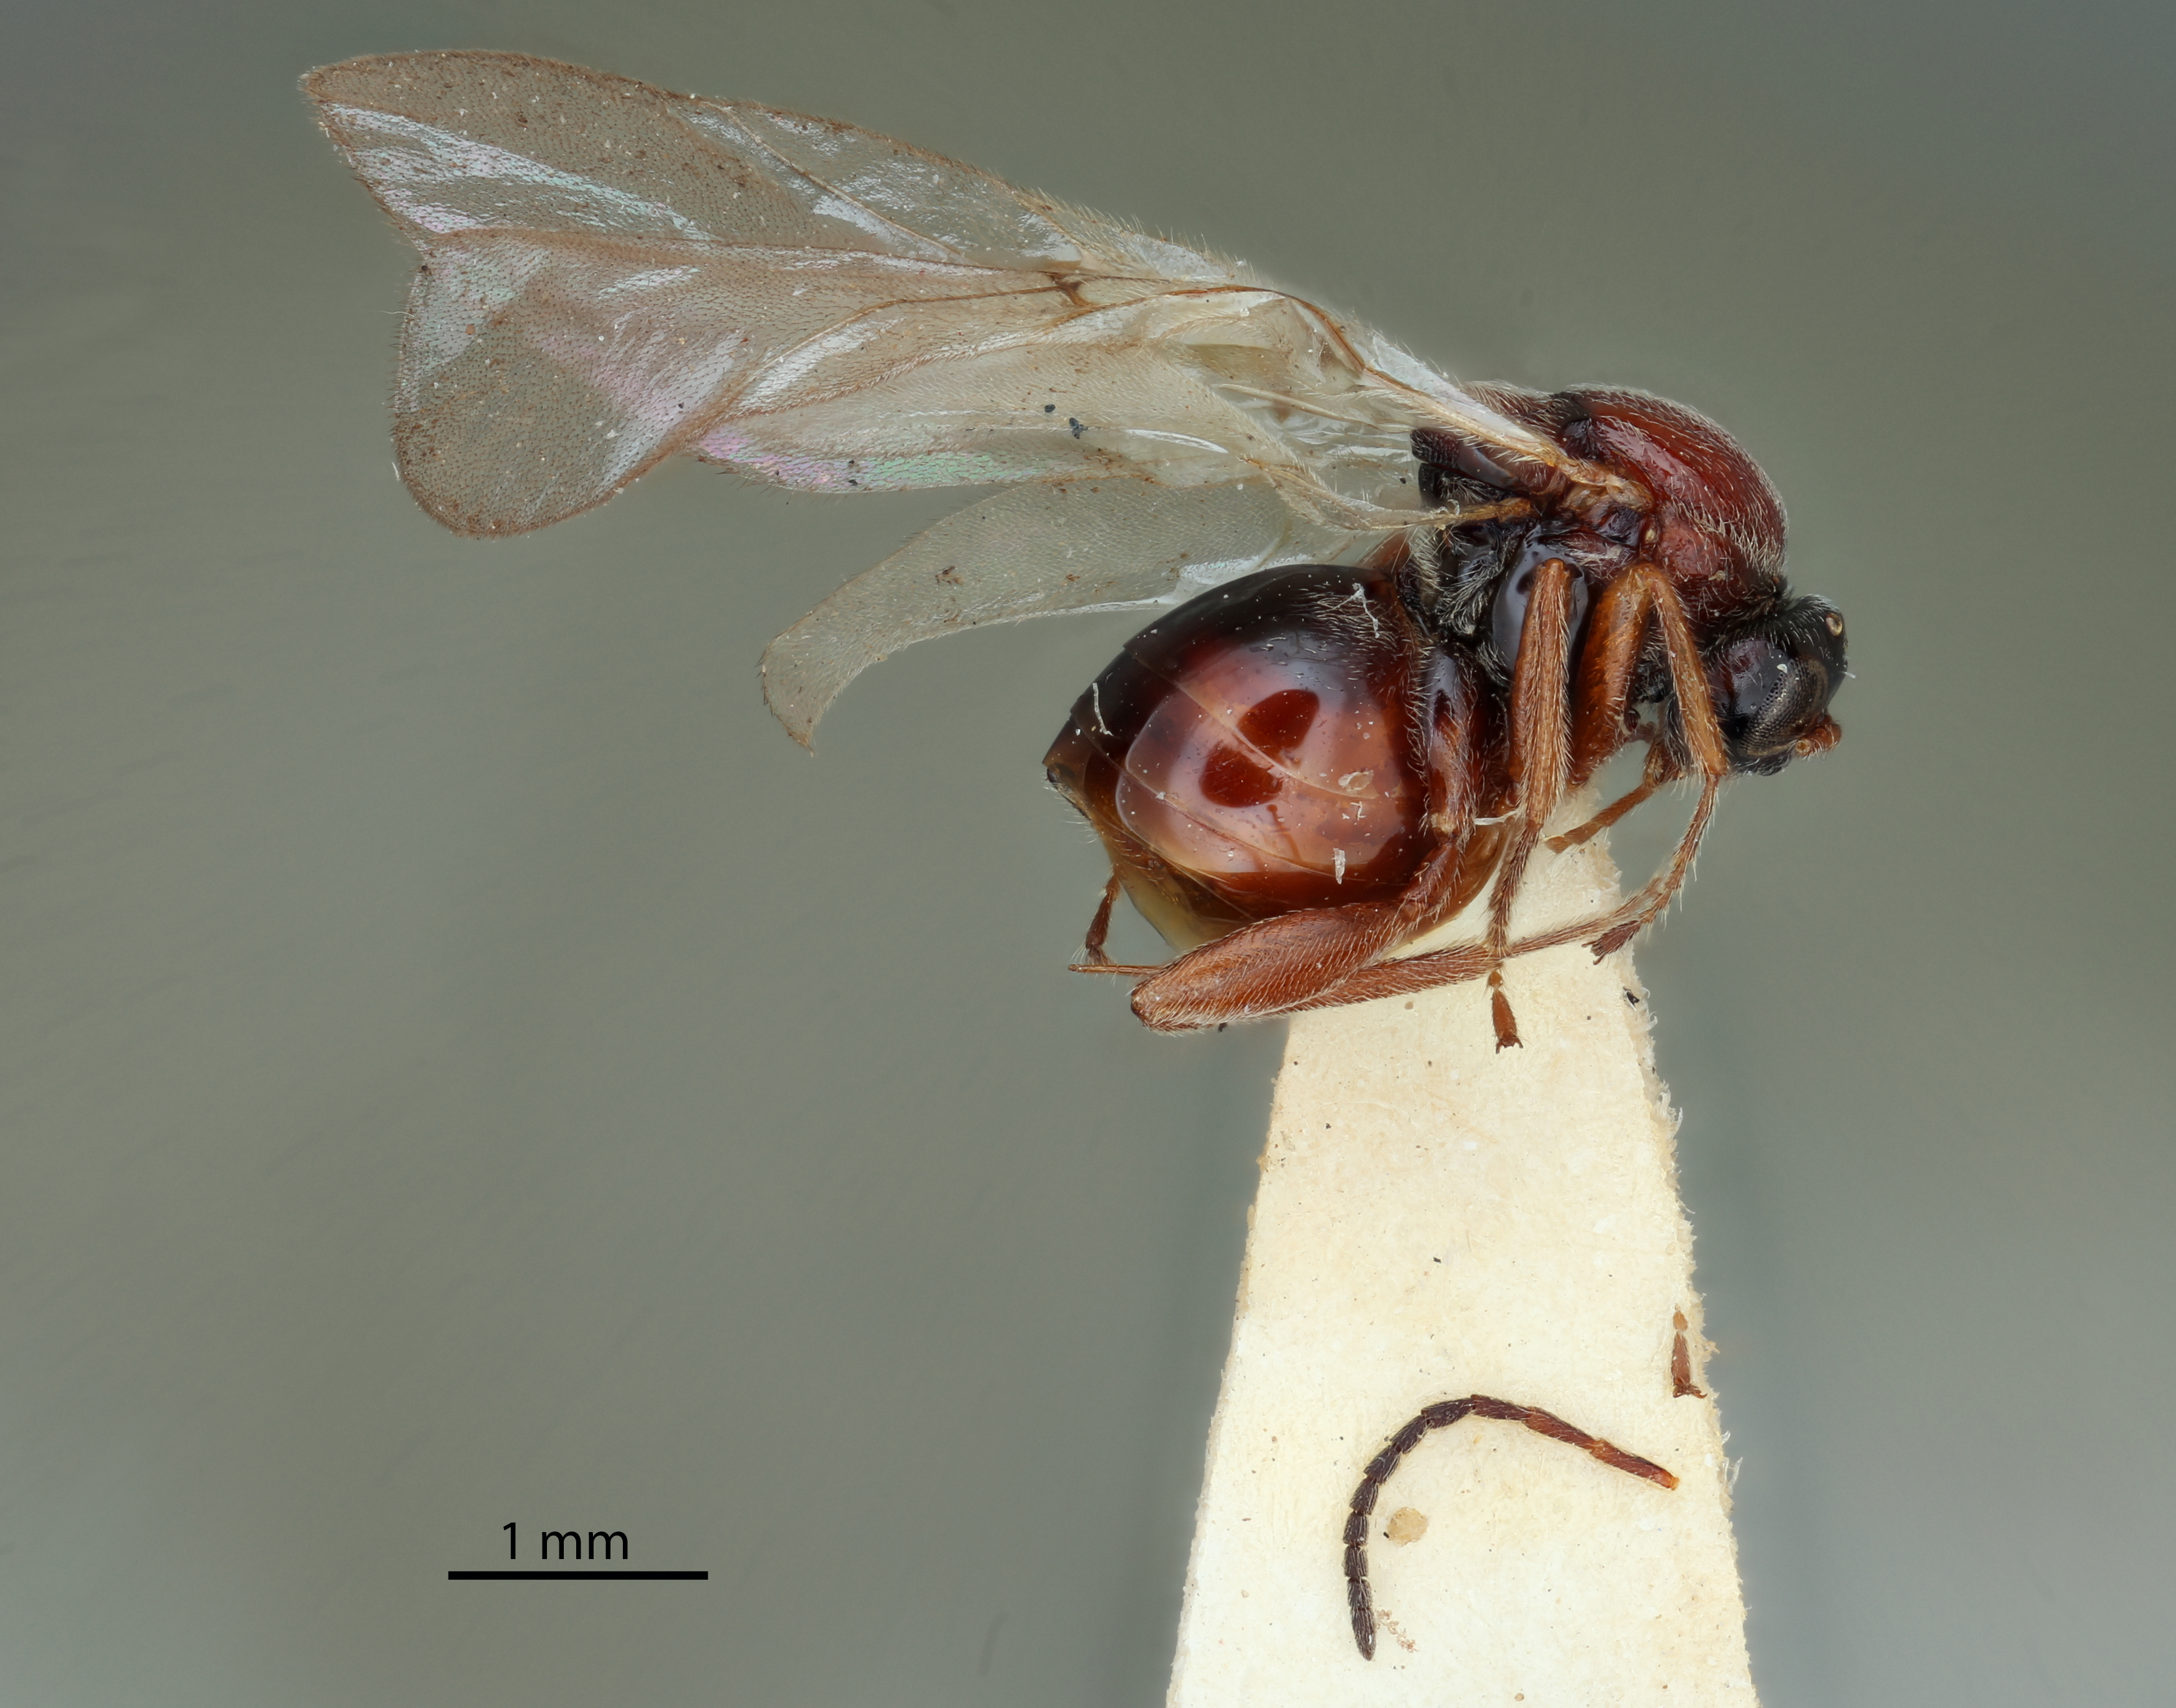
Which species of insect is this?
Andricus mendocinensis
